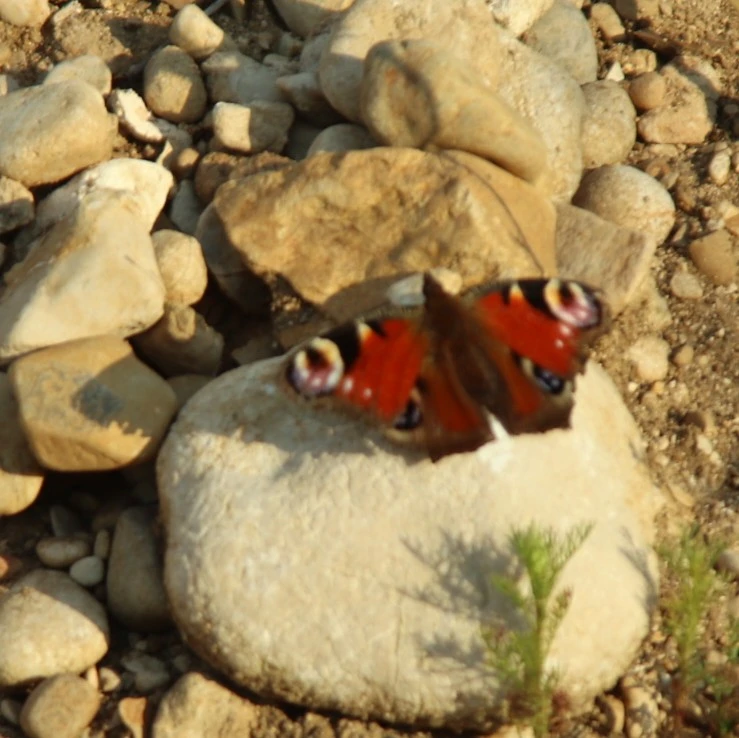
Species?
Aglais io
